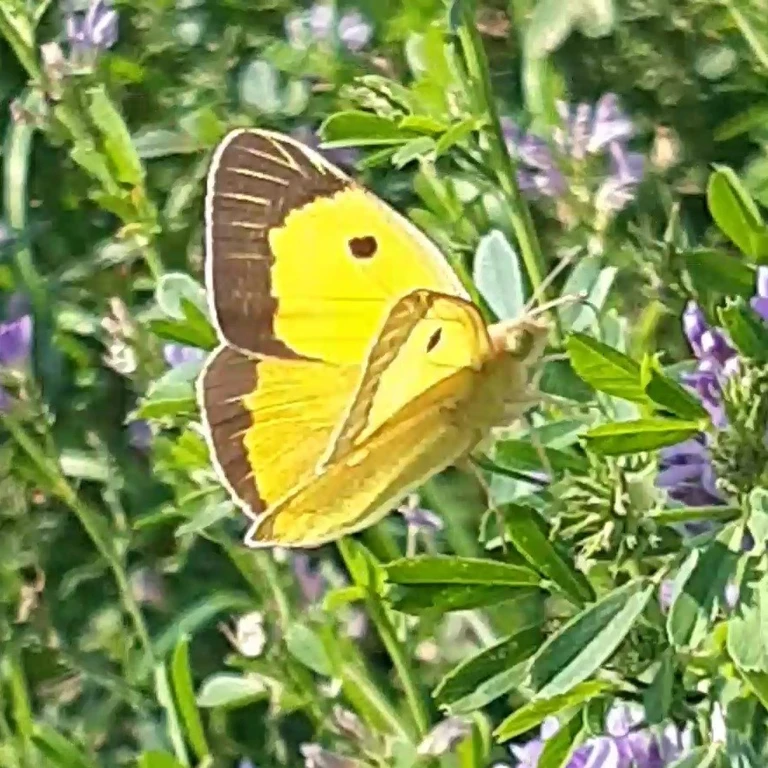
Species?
Colias croceus
